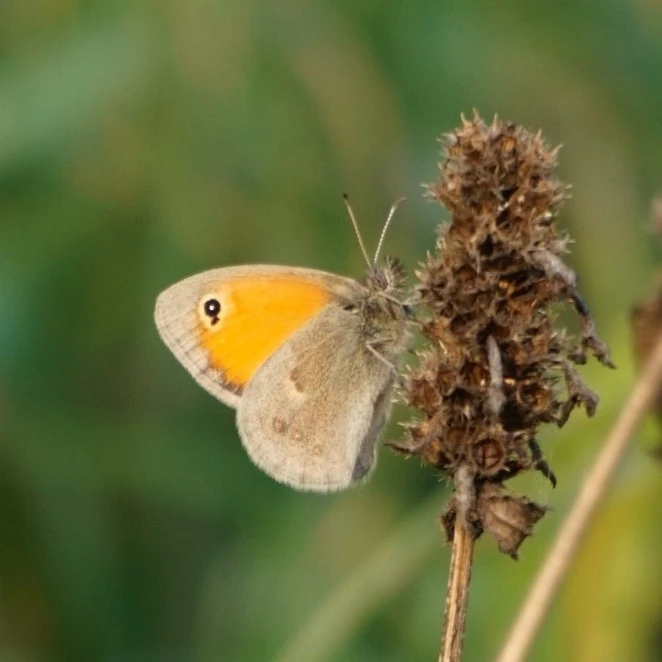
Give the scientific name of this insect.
Coenonympha pamphilus
